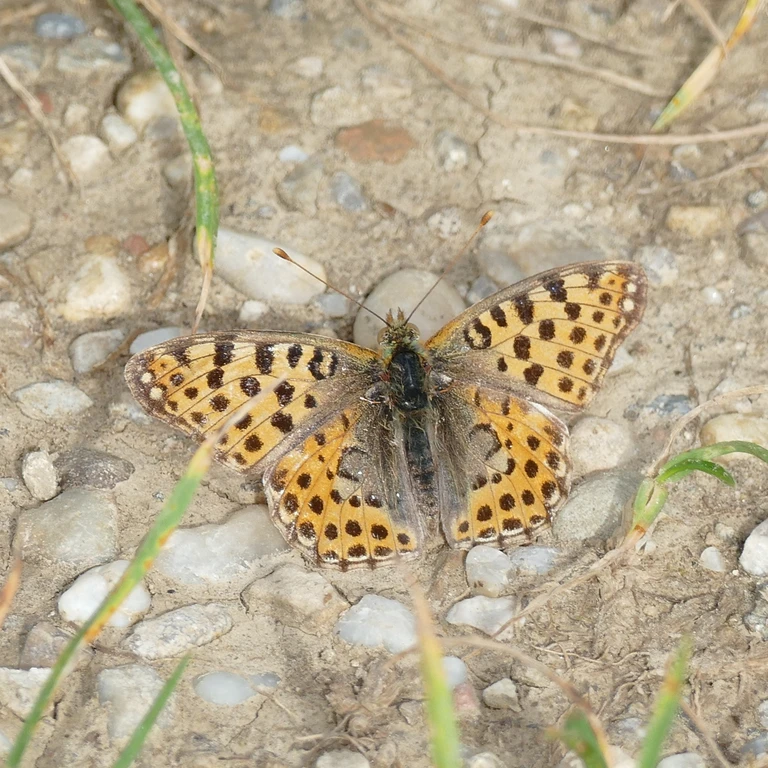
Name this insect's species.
Issoria lathonia
